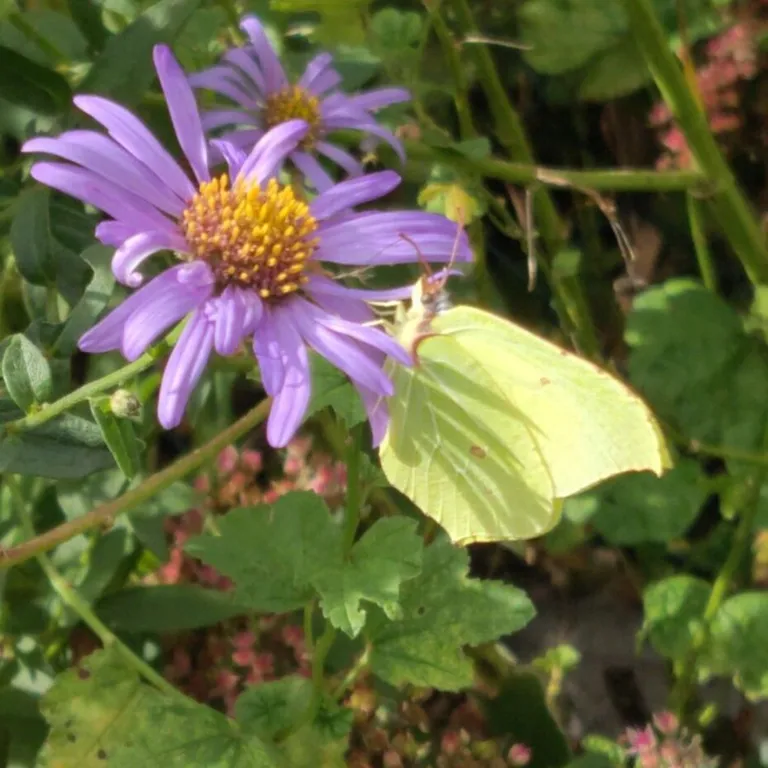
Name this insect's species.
Gonepteryx rhamni
